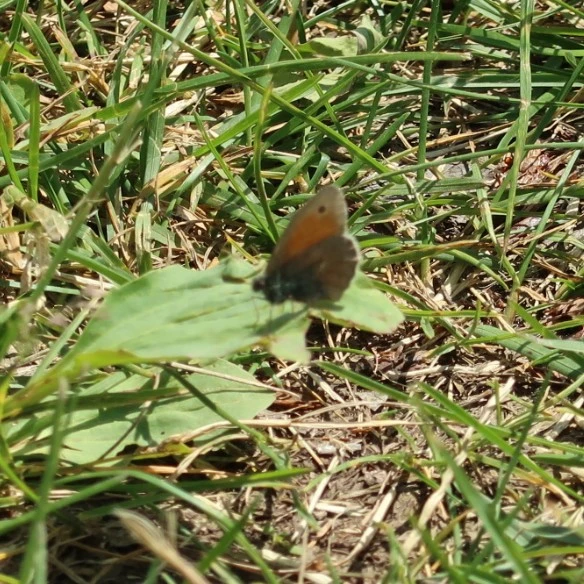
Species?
Coenonympha pamphilus
